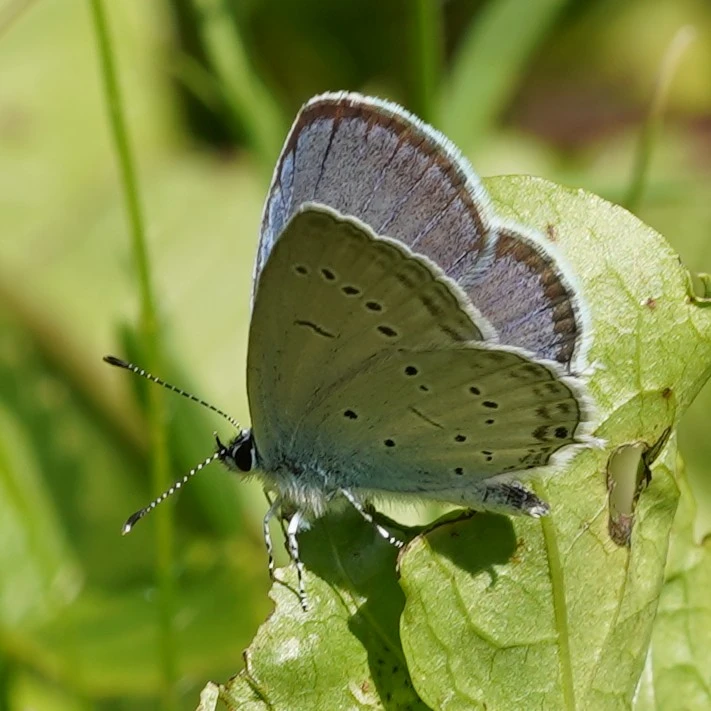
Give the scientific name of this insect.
Cupido decolorata (also Elkalyce decolorata)
